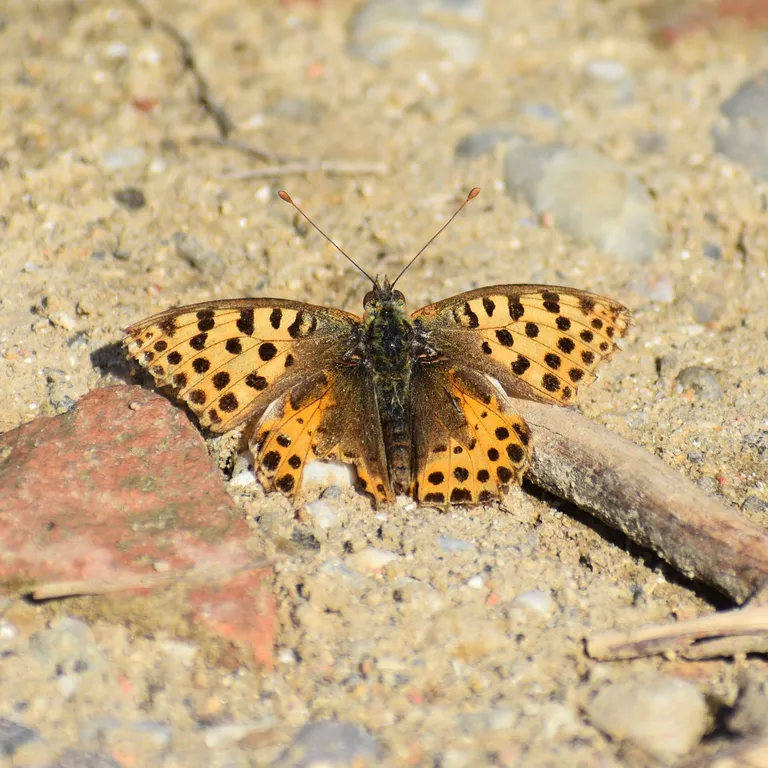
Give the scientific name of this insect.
Issoria lathonia
